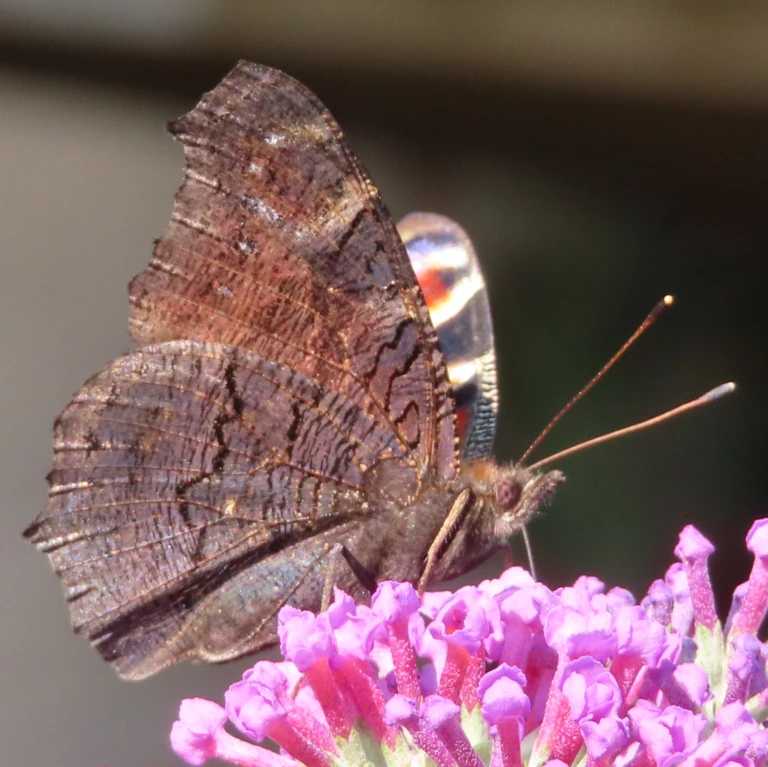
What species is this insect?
Aglais io
